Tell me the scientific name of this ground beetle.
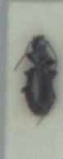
Microlestes maurus
